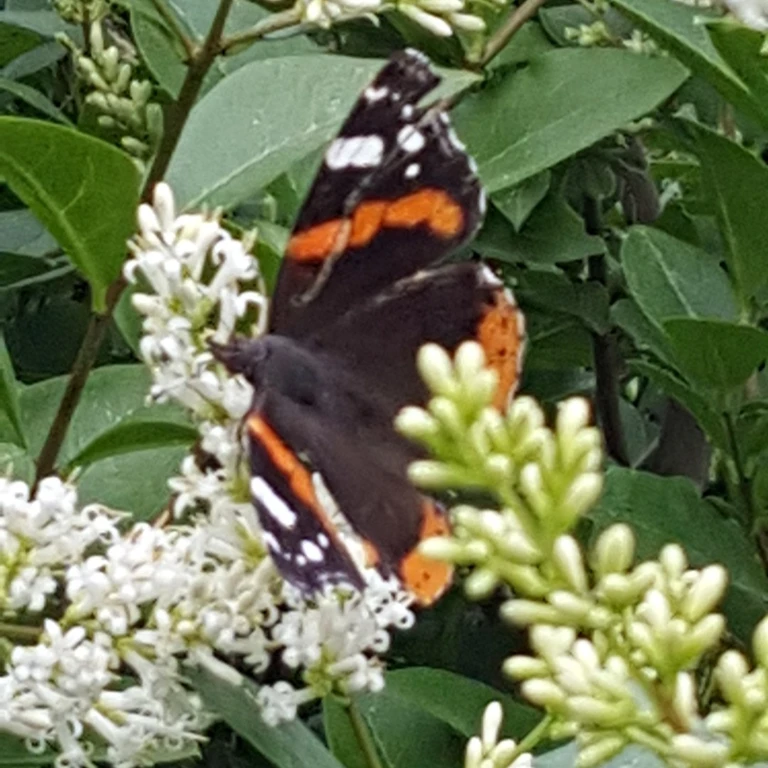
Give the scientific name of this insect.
Vanessa atalanta
